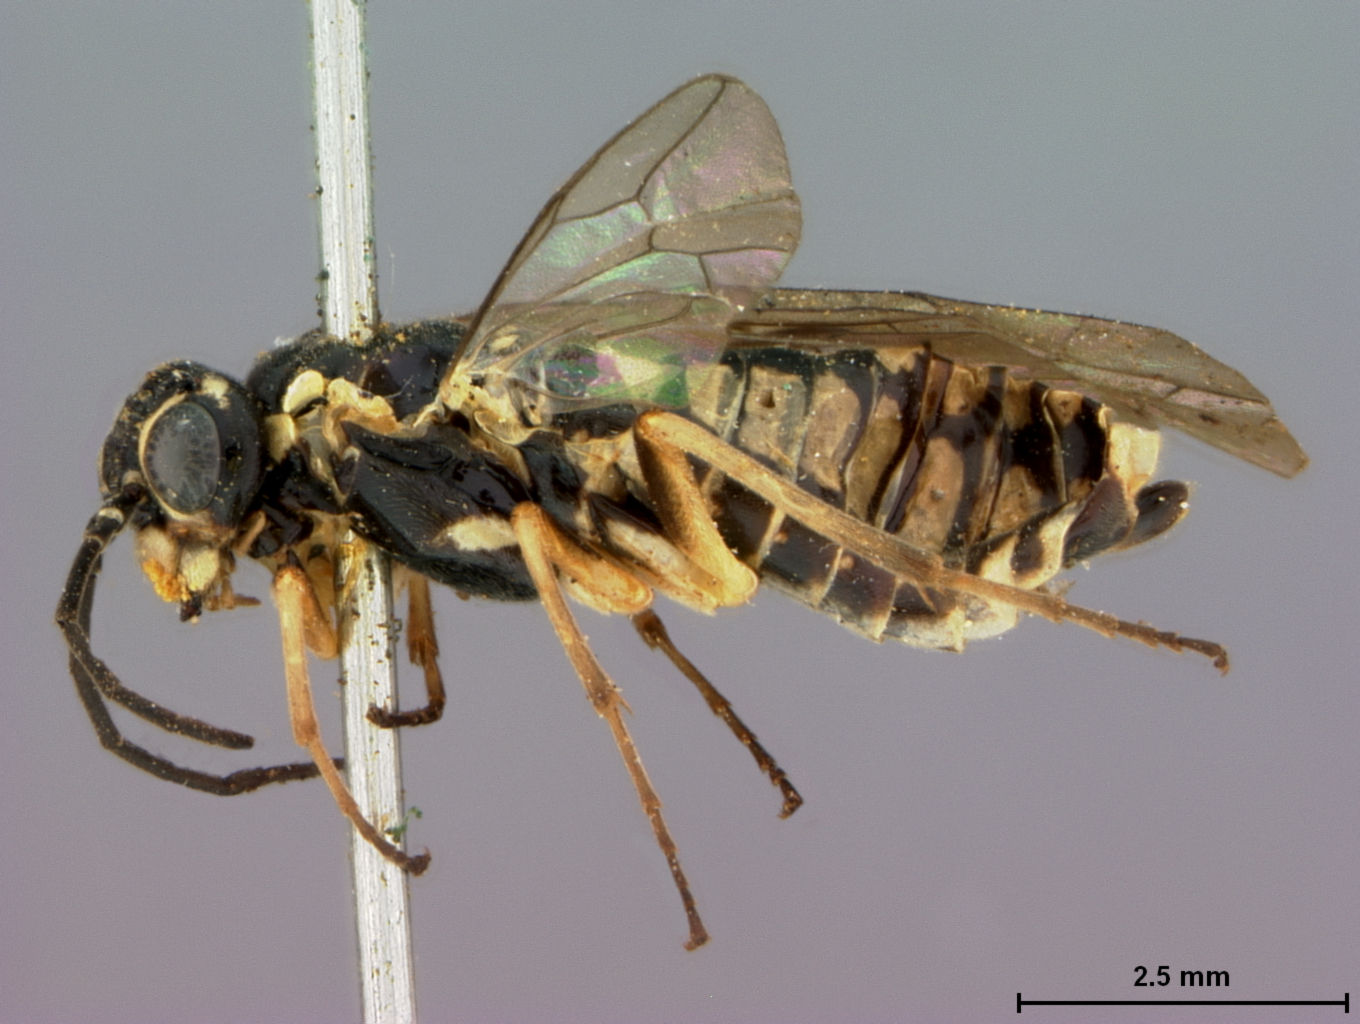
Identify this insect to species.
Aphilodyctium maculatum
